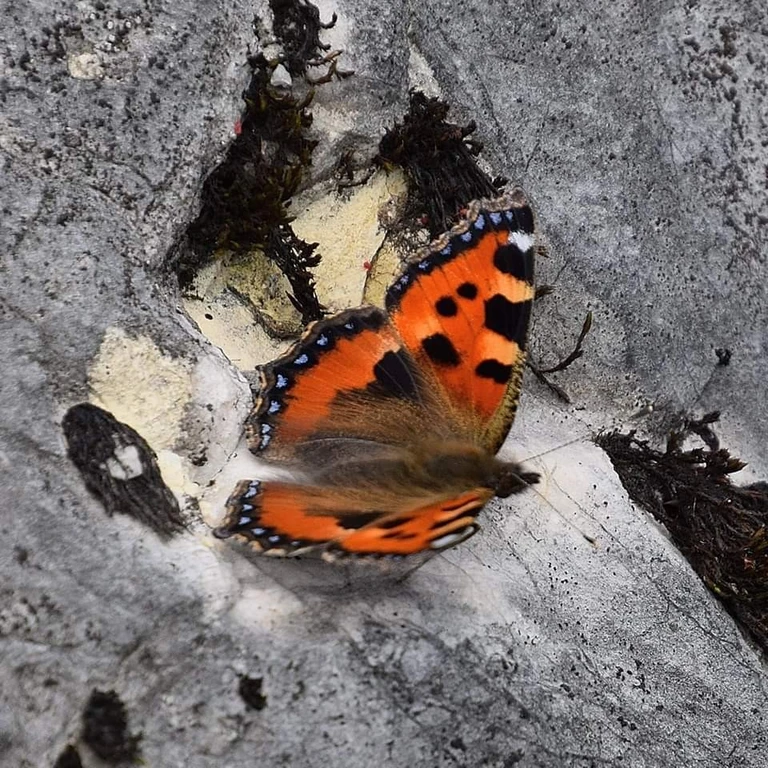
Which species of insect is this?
Aglais urticae
